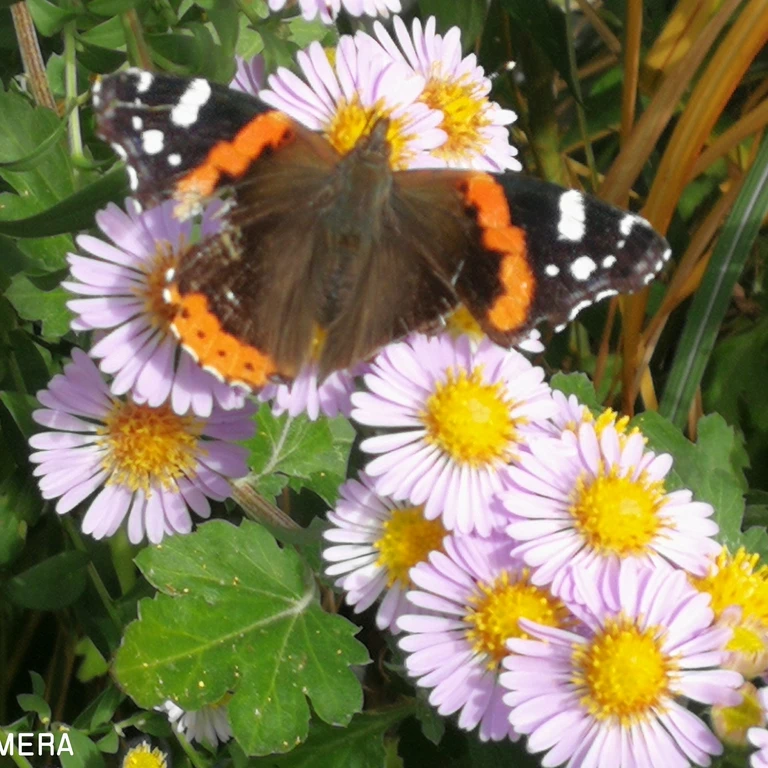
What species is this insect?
Vanessa atalanta
